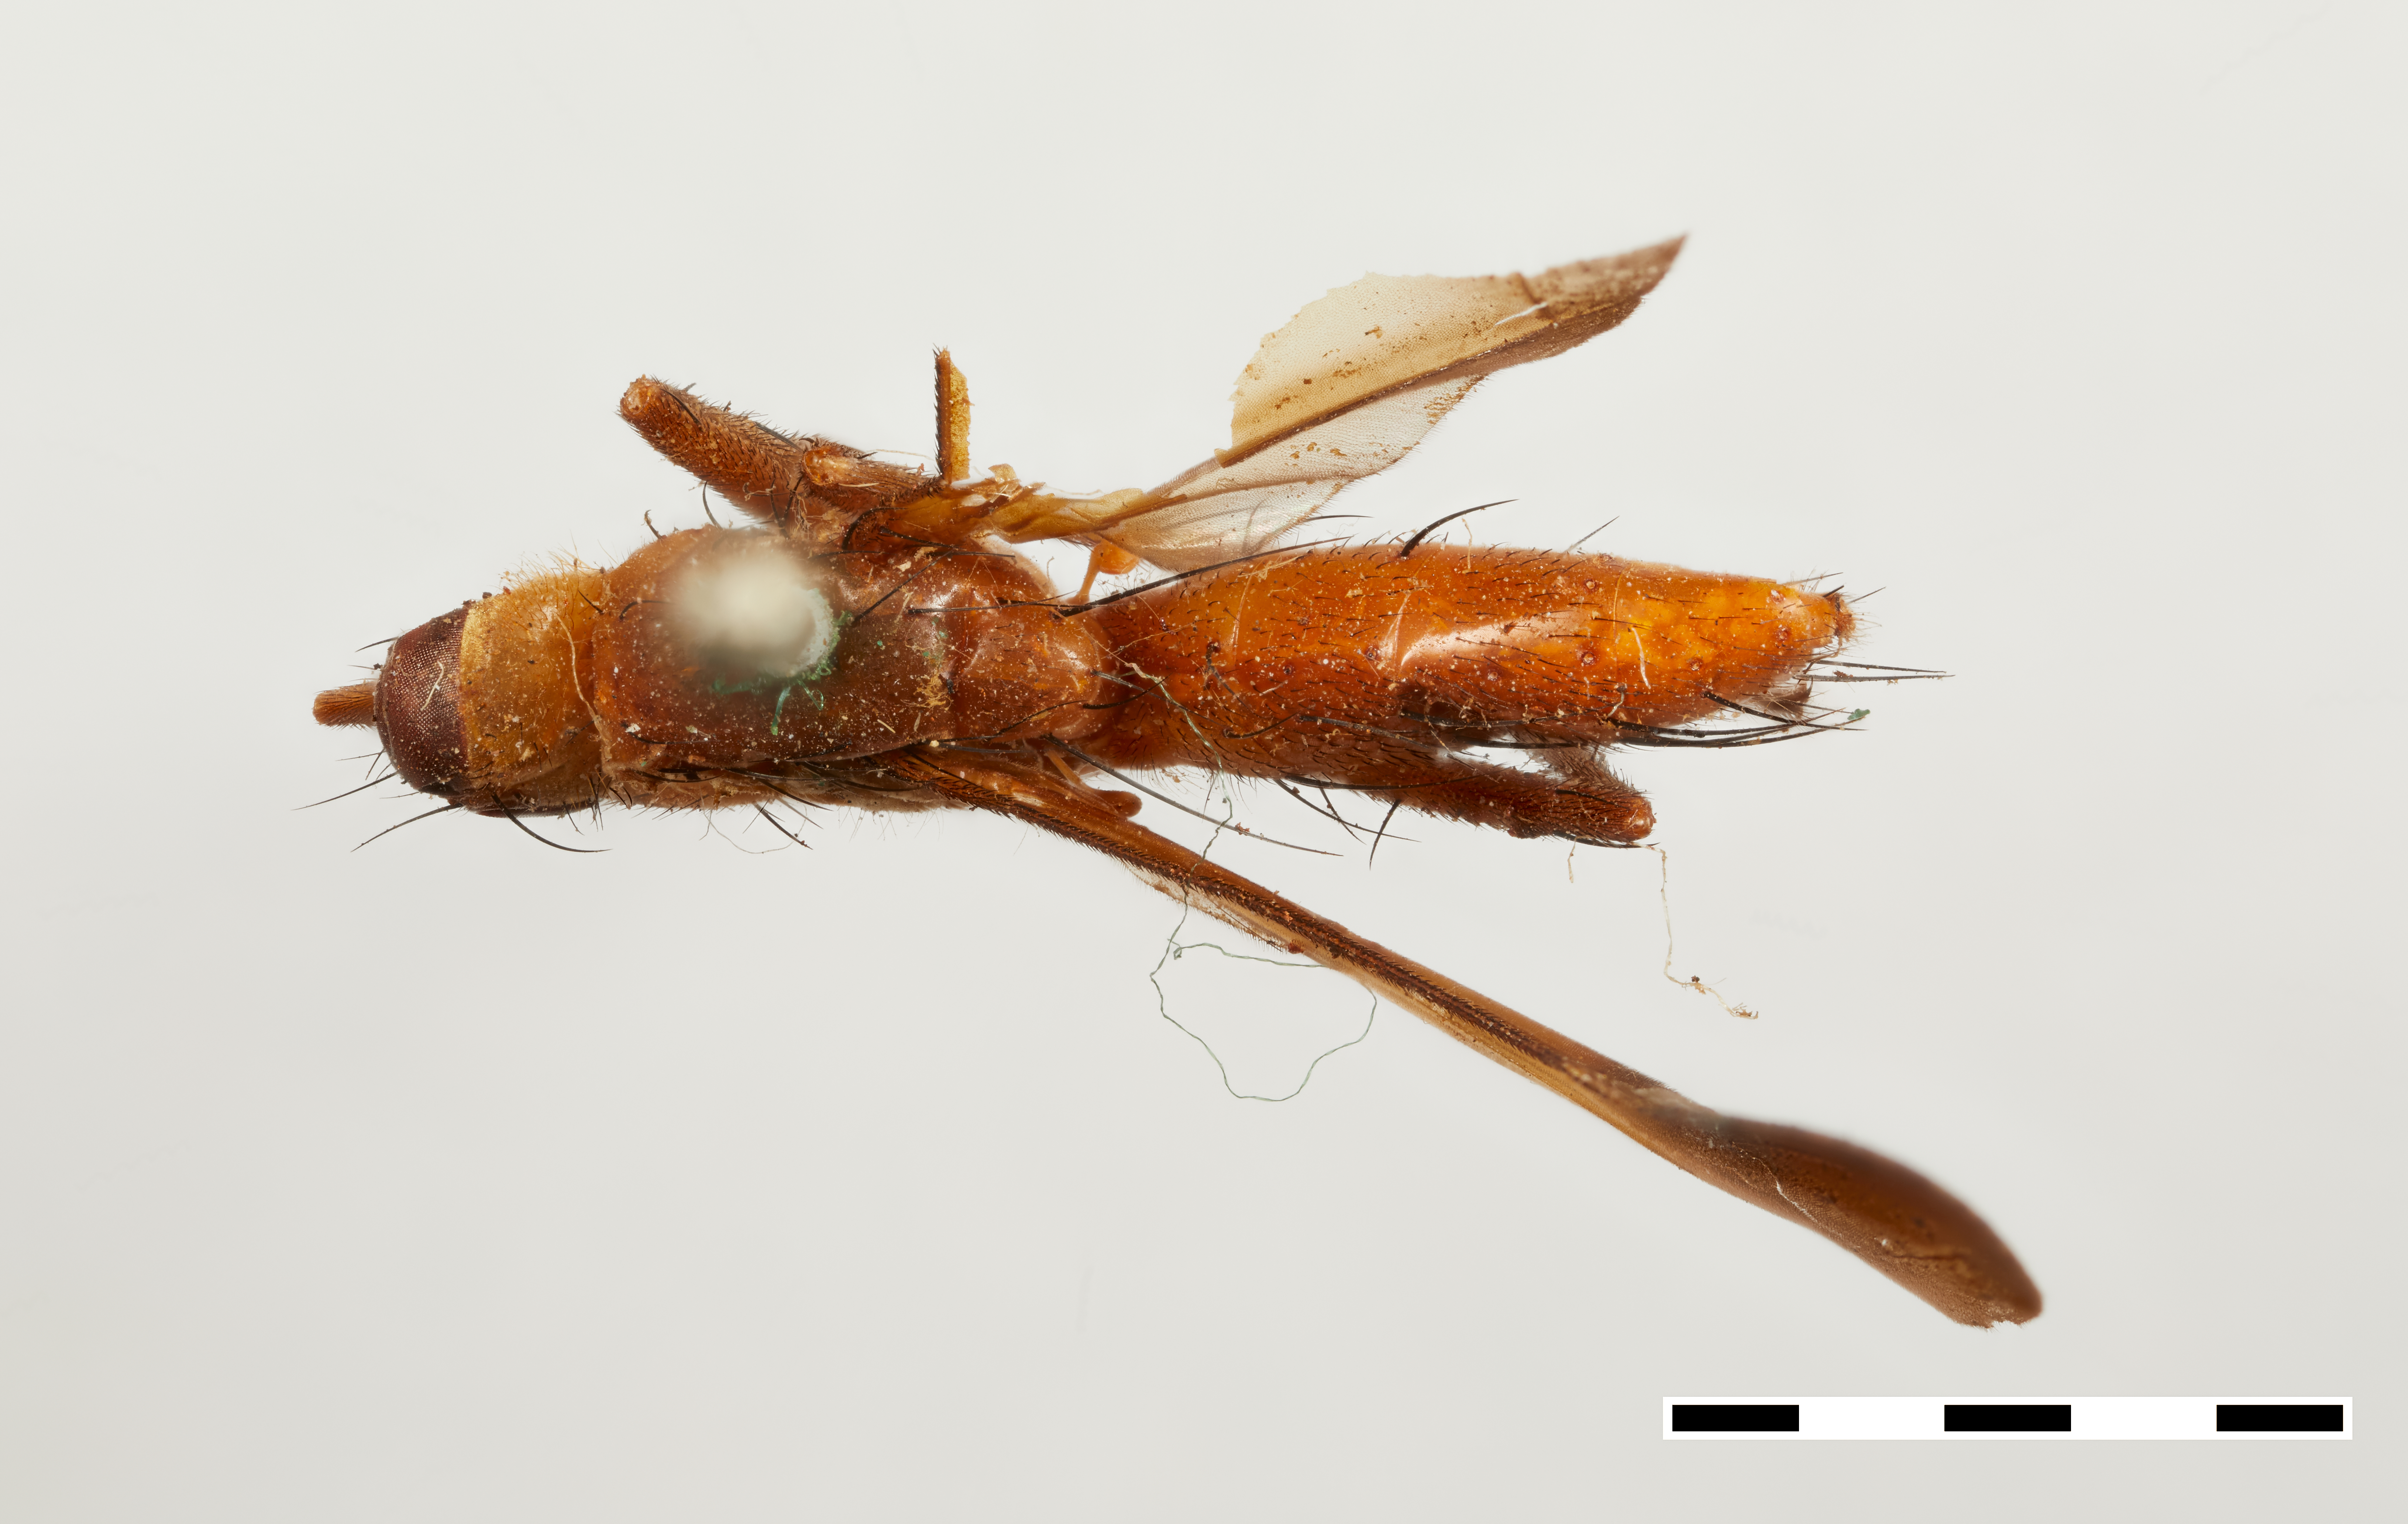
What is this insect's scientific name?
Euantha flava
